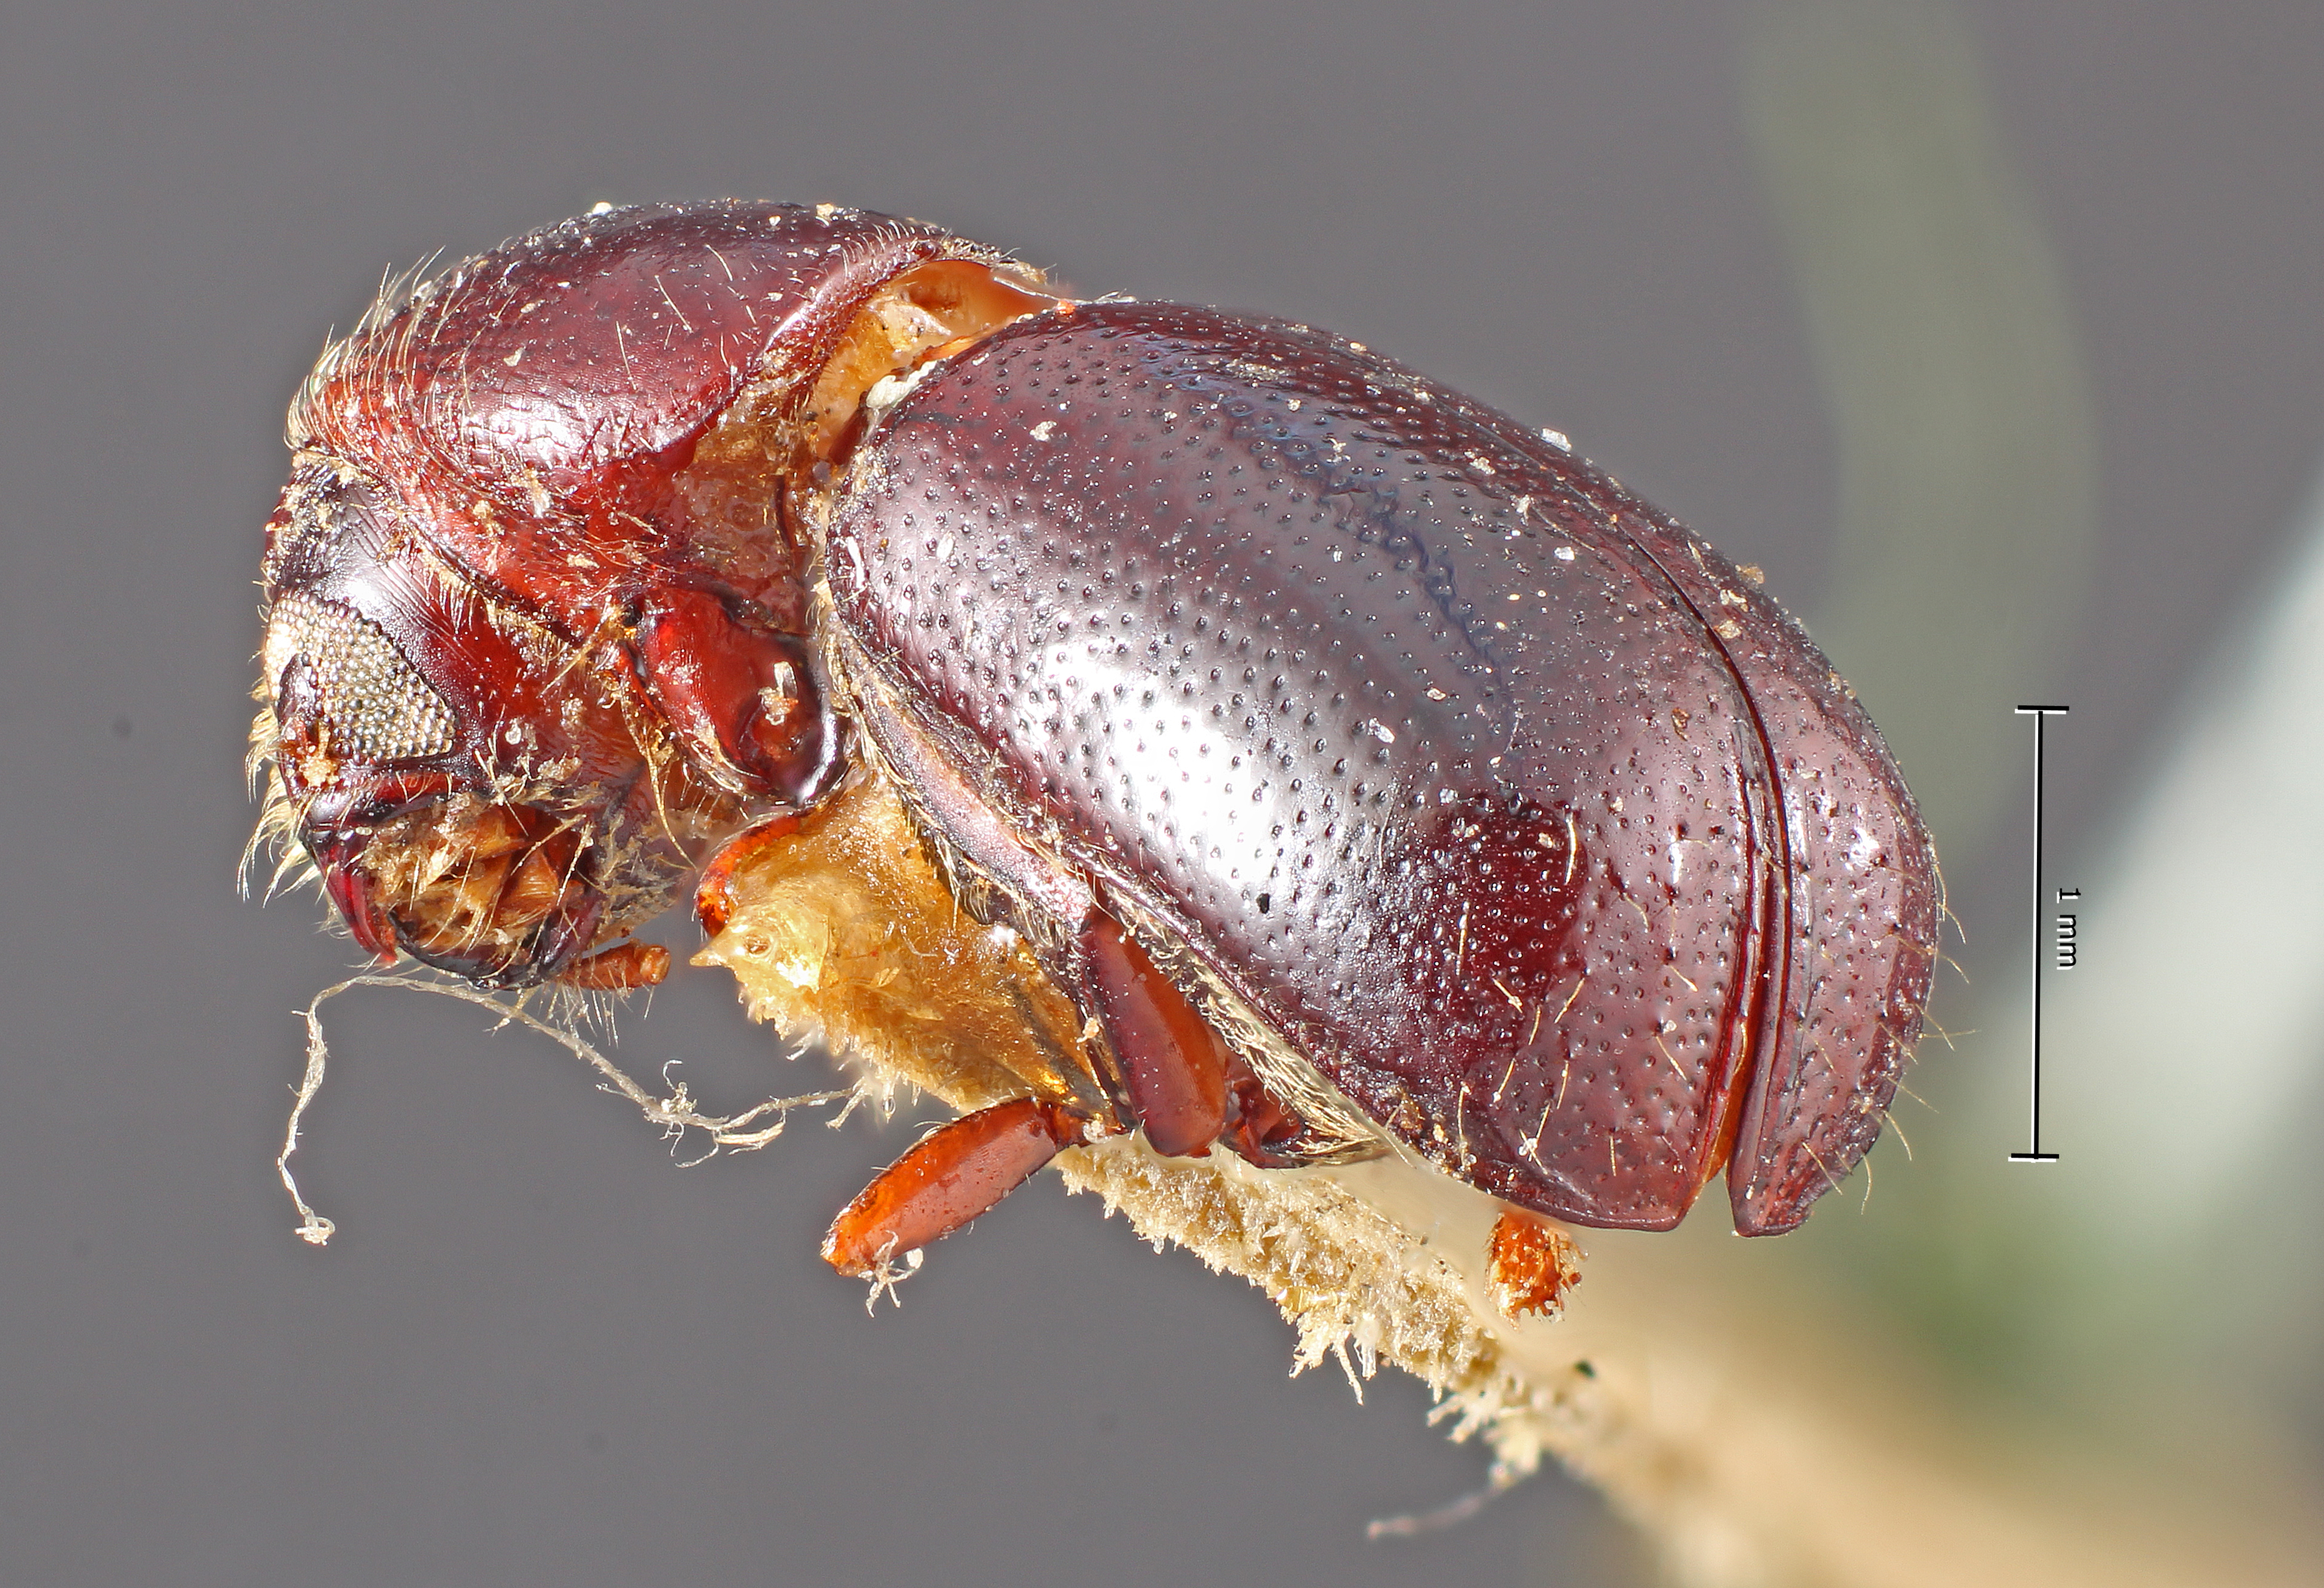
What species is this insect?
Corthylus columbianus
